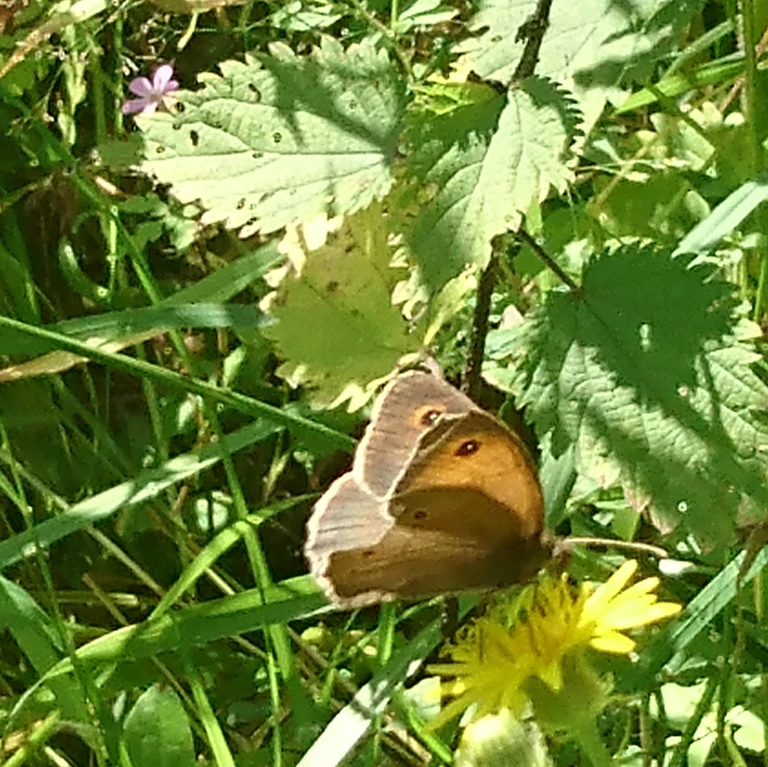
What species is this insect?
Maniola jurtina
